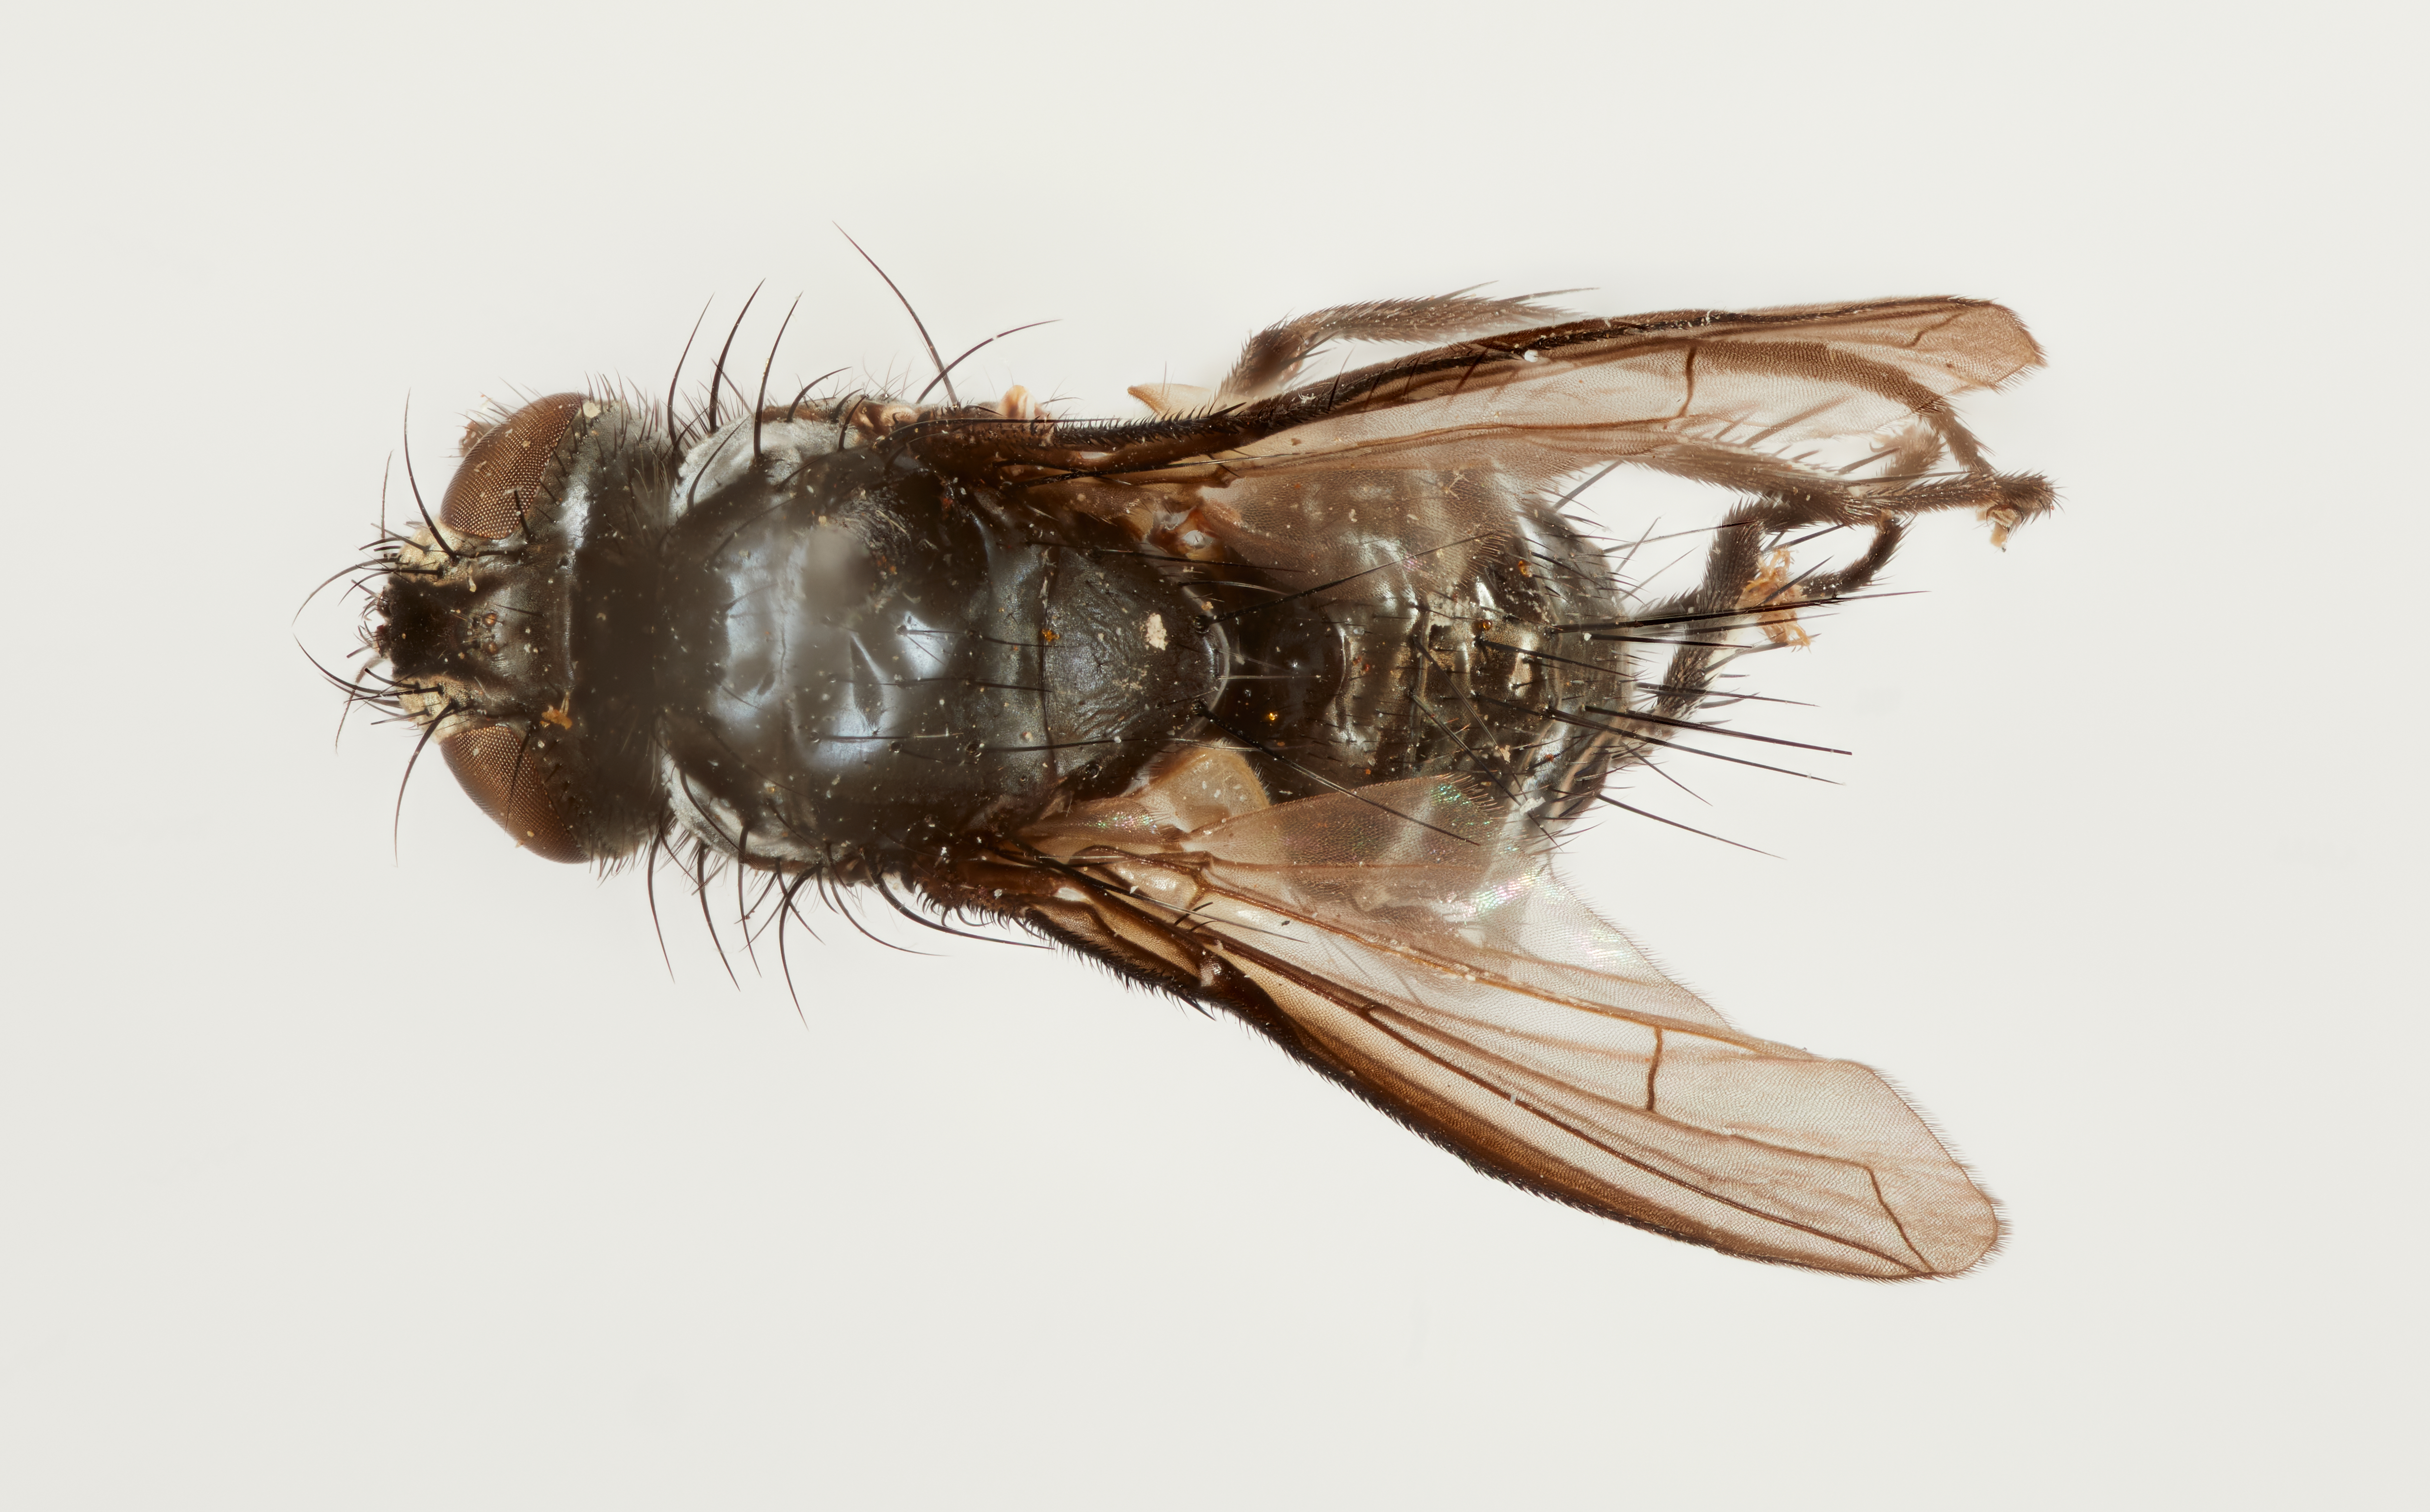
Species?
Melanorlopteryx costalis
